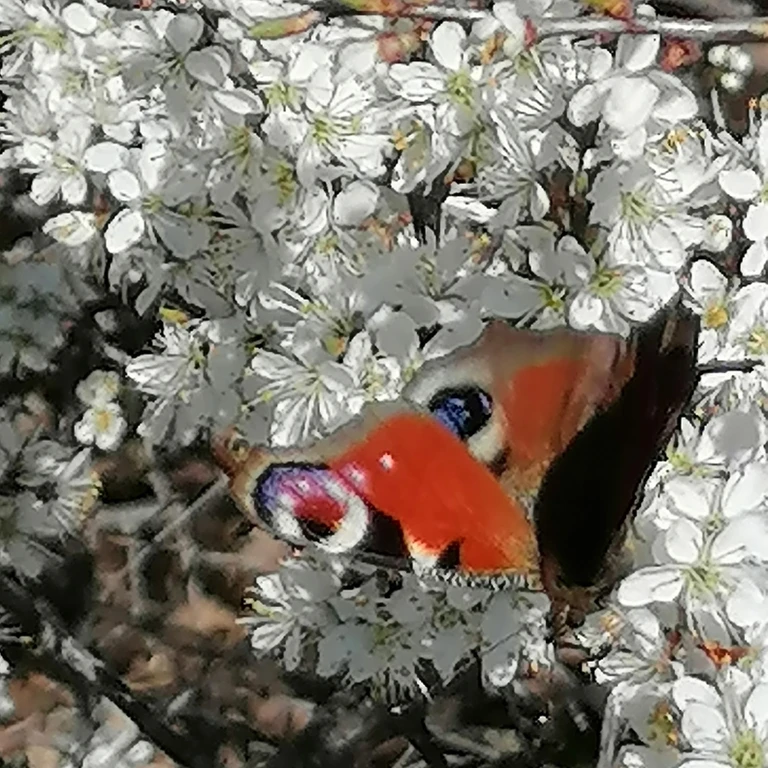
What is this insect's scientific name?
Aglais io
